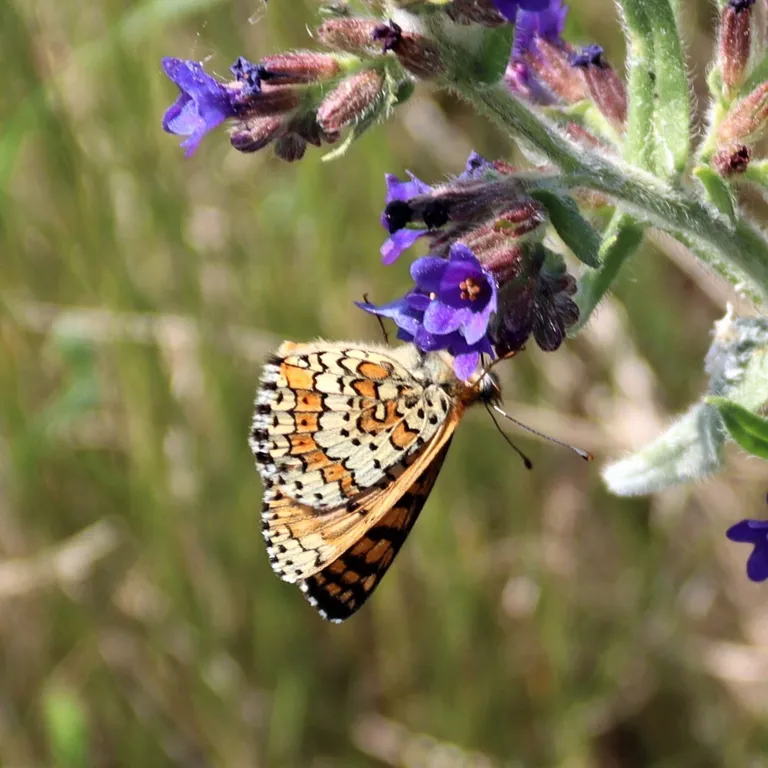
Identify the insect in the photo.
Melitaea cinxia
